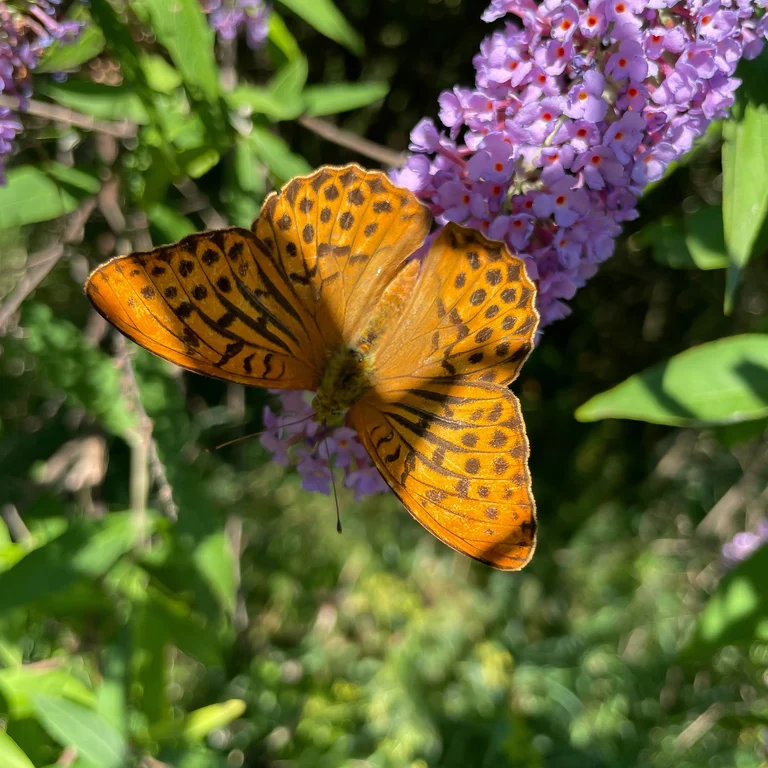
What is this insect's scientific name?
Argynnis paphia
